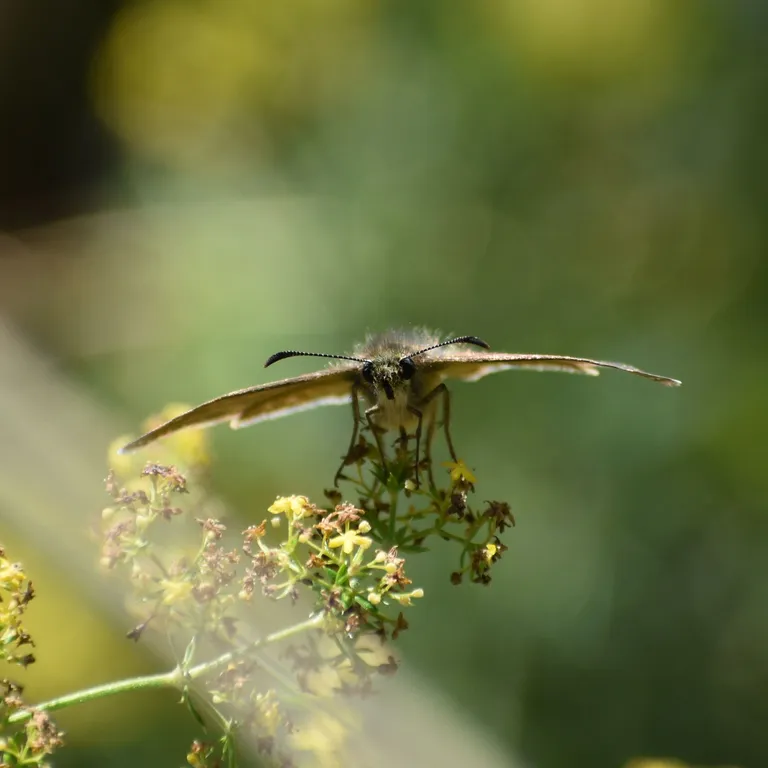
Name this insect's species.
Erynnis tages
